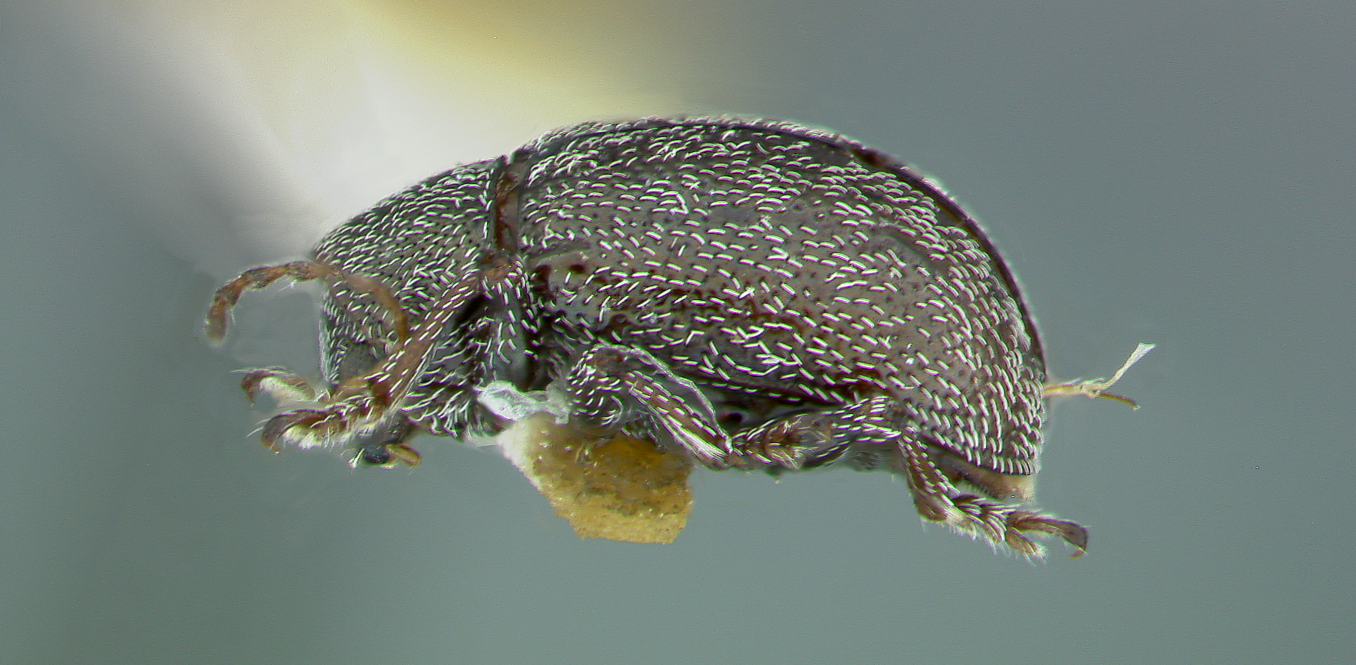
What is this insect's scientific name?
Chalcosicya costata
